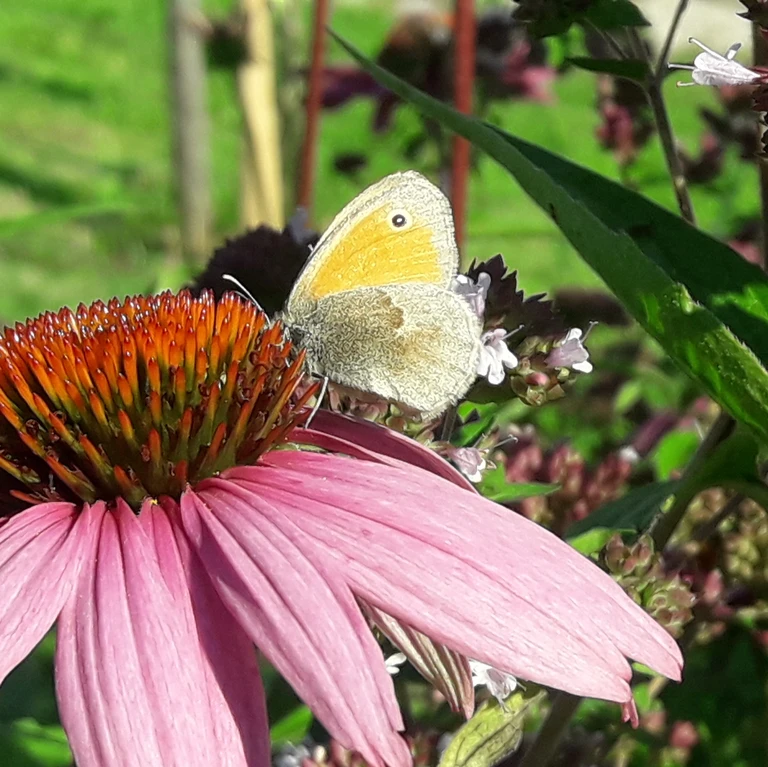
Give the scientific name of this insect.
Coenonympha pamphilus
